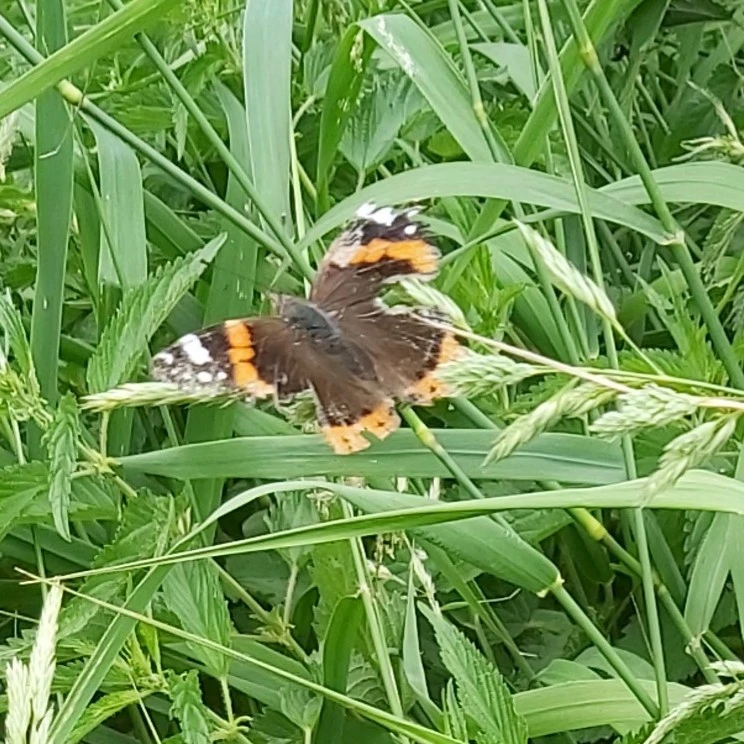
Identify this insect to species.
Vanessa atalanta
